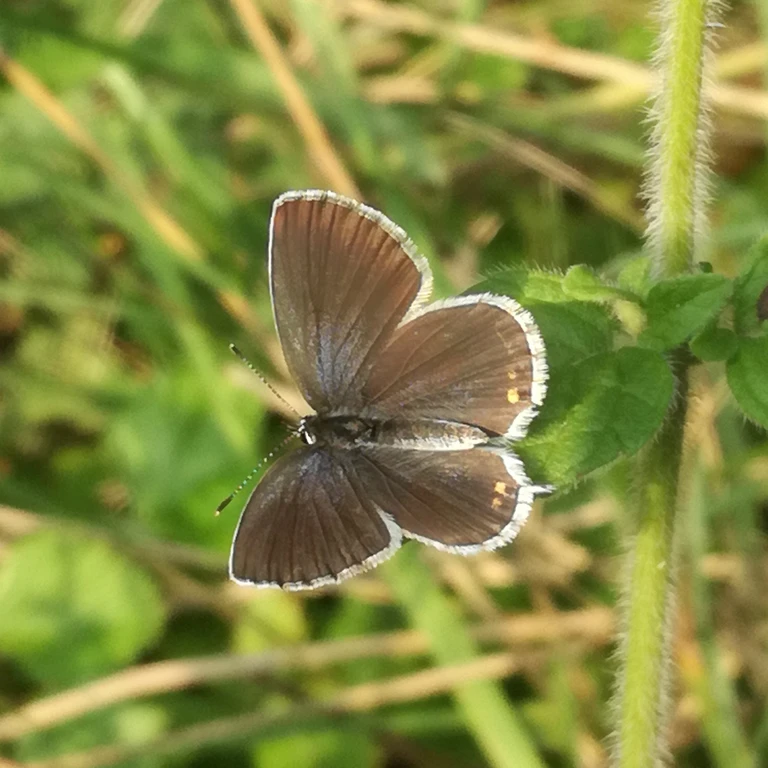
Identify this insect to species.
Cupido argiades (also Elkalyce argiades)
